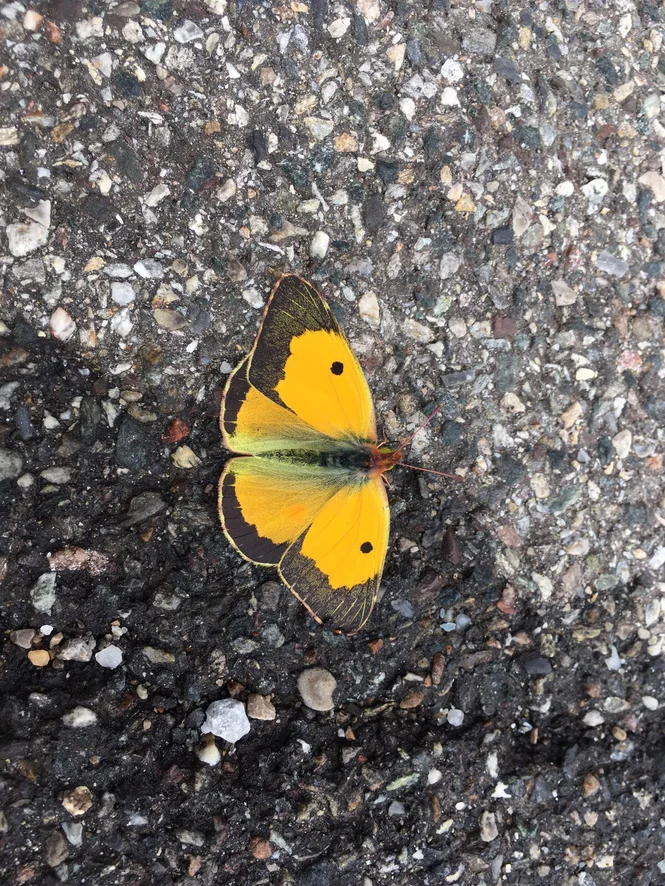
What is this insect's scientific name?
Colias croceus
